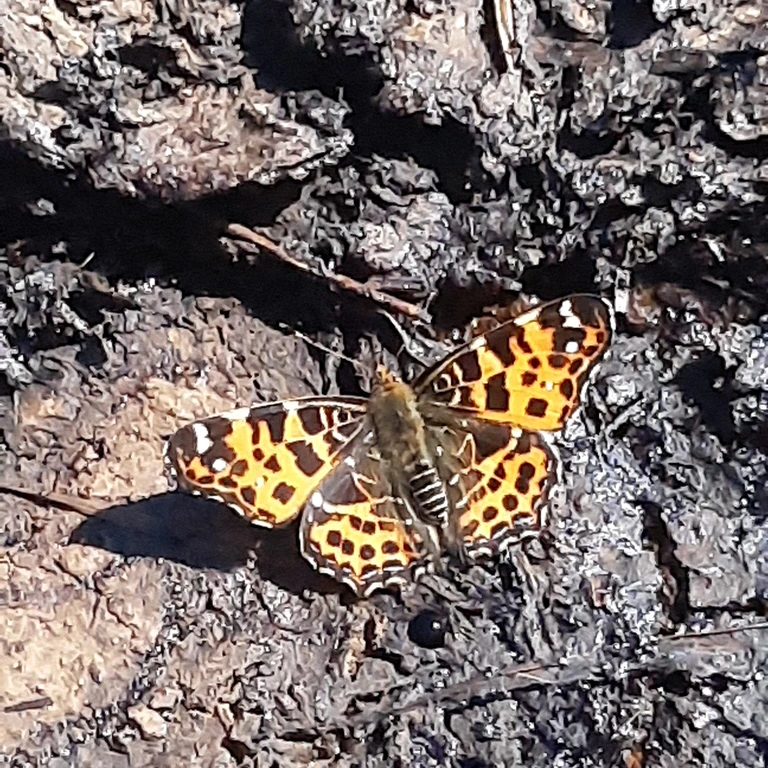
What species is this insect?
Araschnia levana
